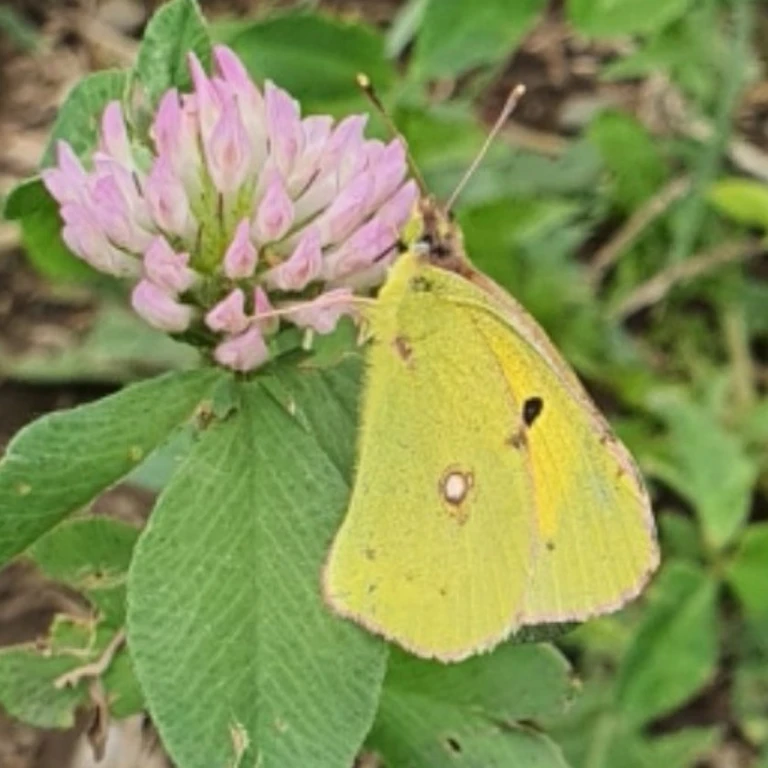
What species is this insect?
Colias croceus
